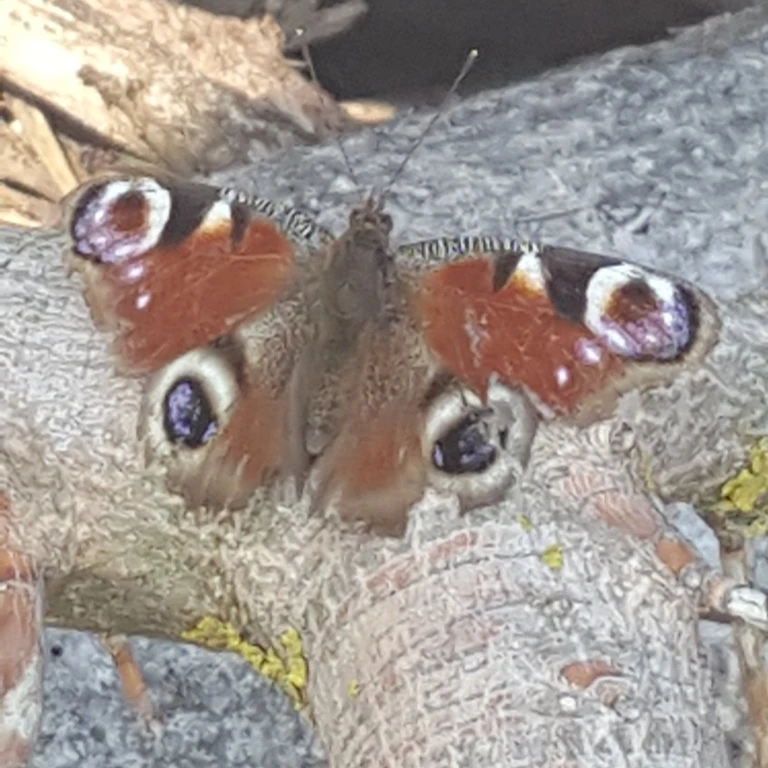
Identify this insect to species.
Aglais io
